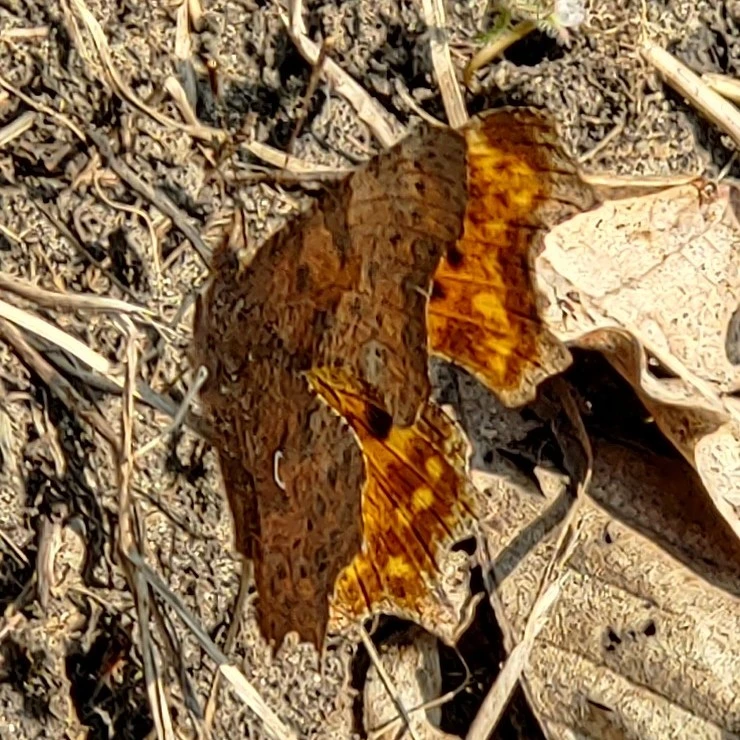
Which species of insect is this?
Polygonia c-album
